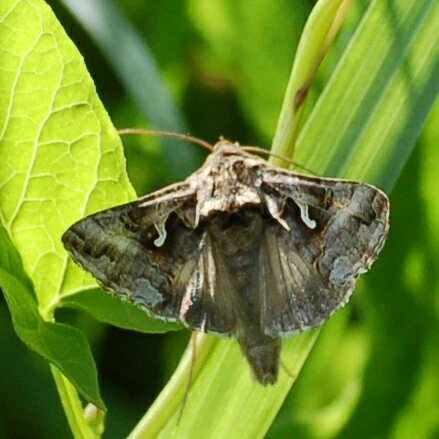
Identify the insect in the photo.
Autographa gamma
